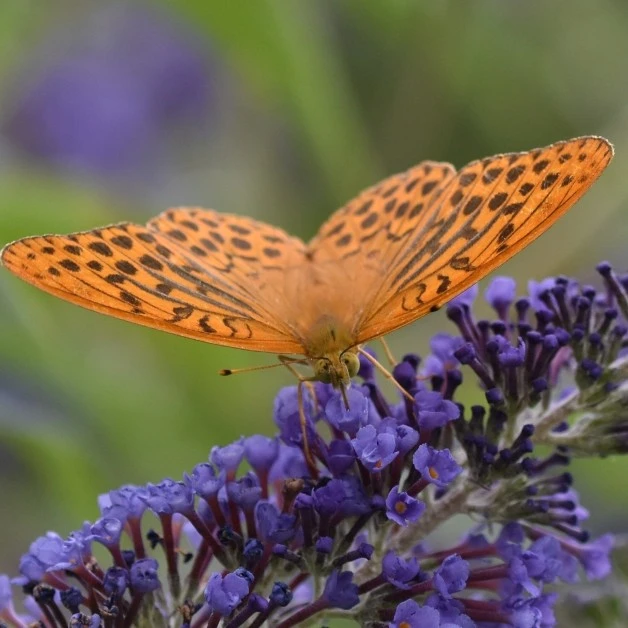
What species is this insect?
Argynnis paphia
